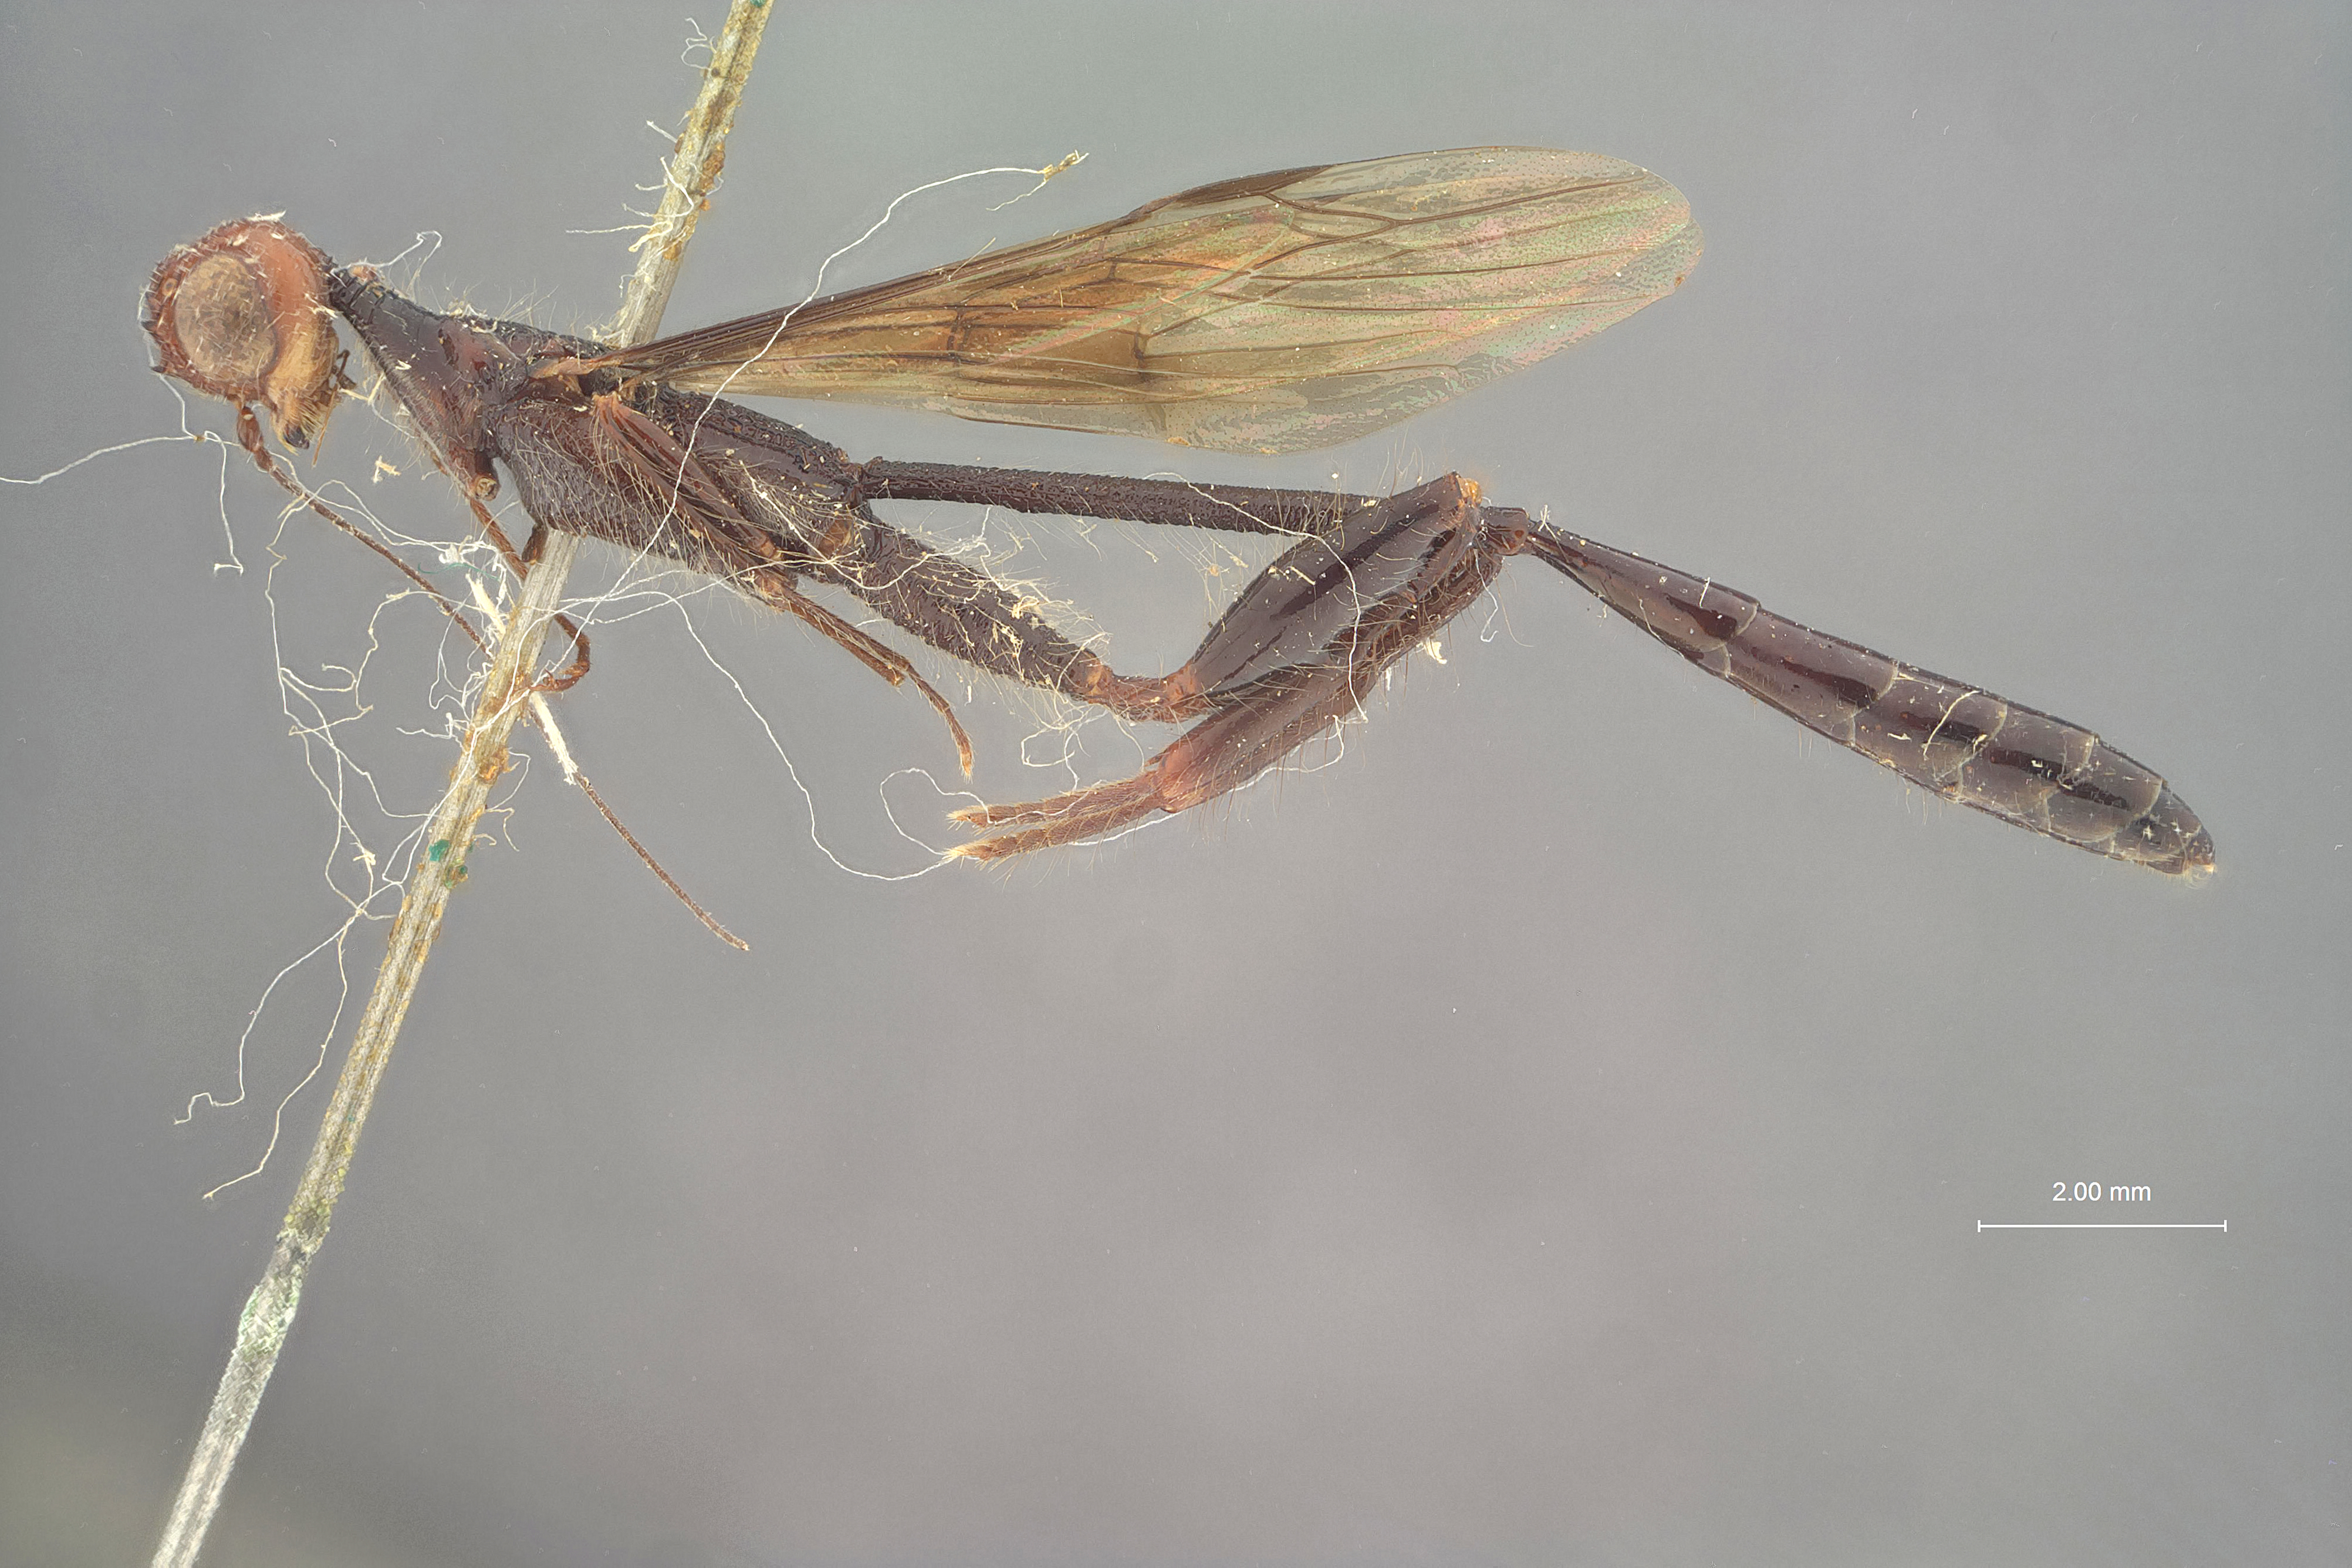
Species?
Stephanus hirsutus
